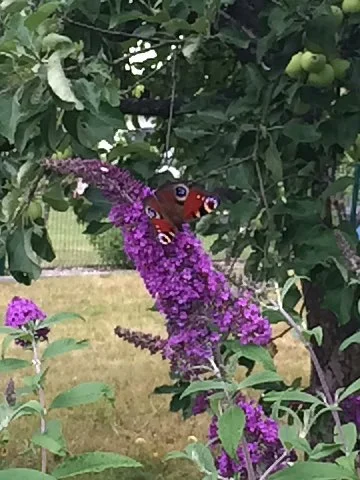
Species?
Aglais io
